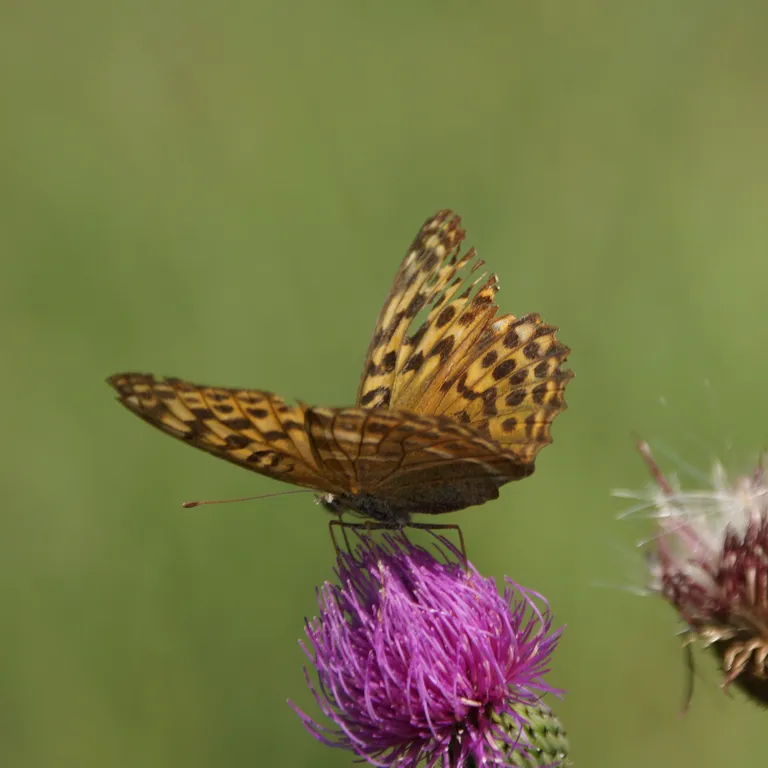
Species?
Argynnis paphia
